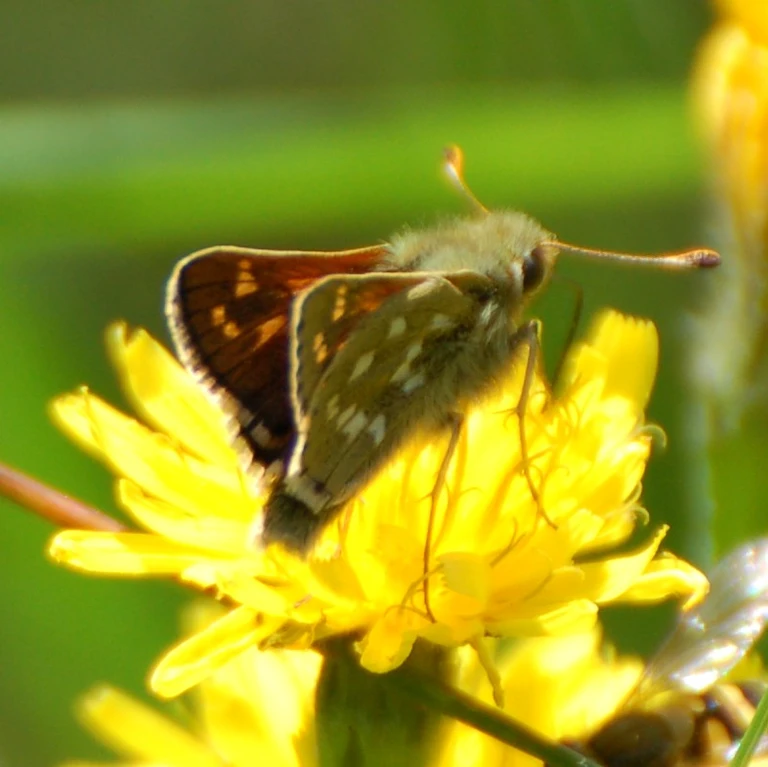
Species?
Hesperia comma
